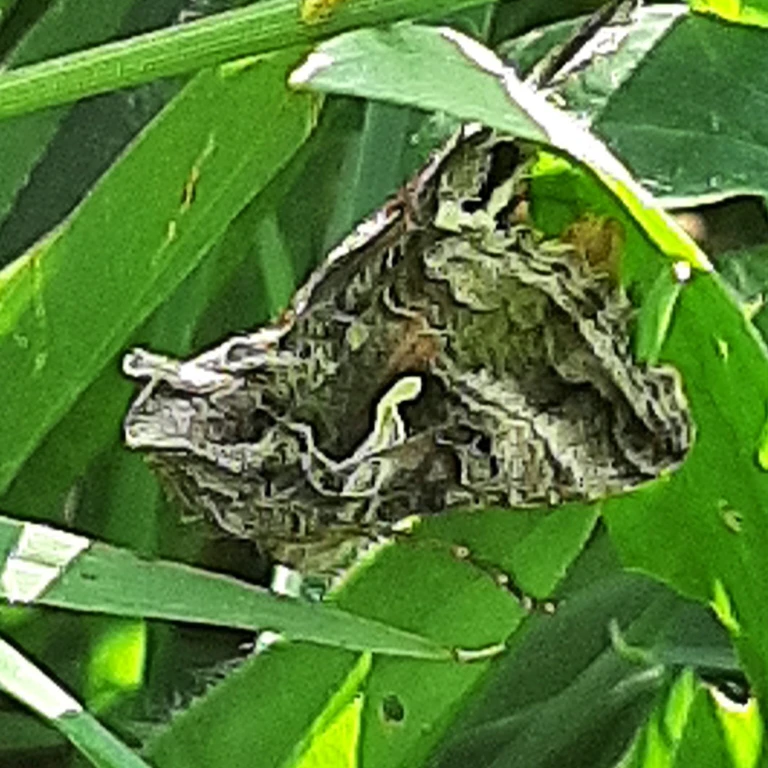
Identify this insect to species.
Autographa gamma
